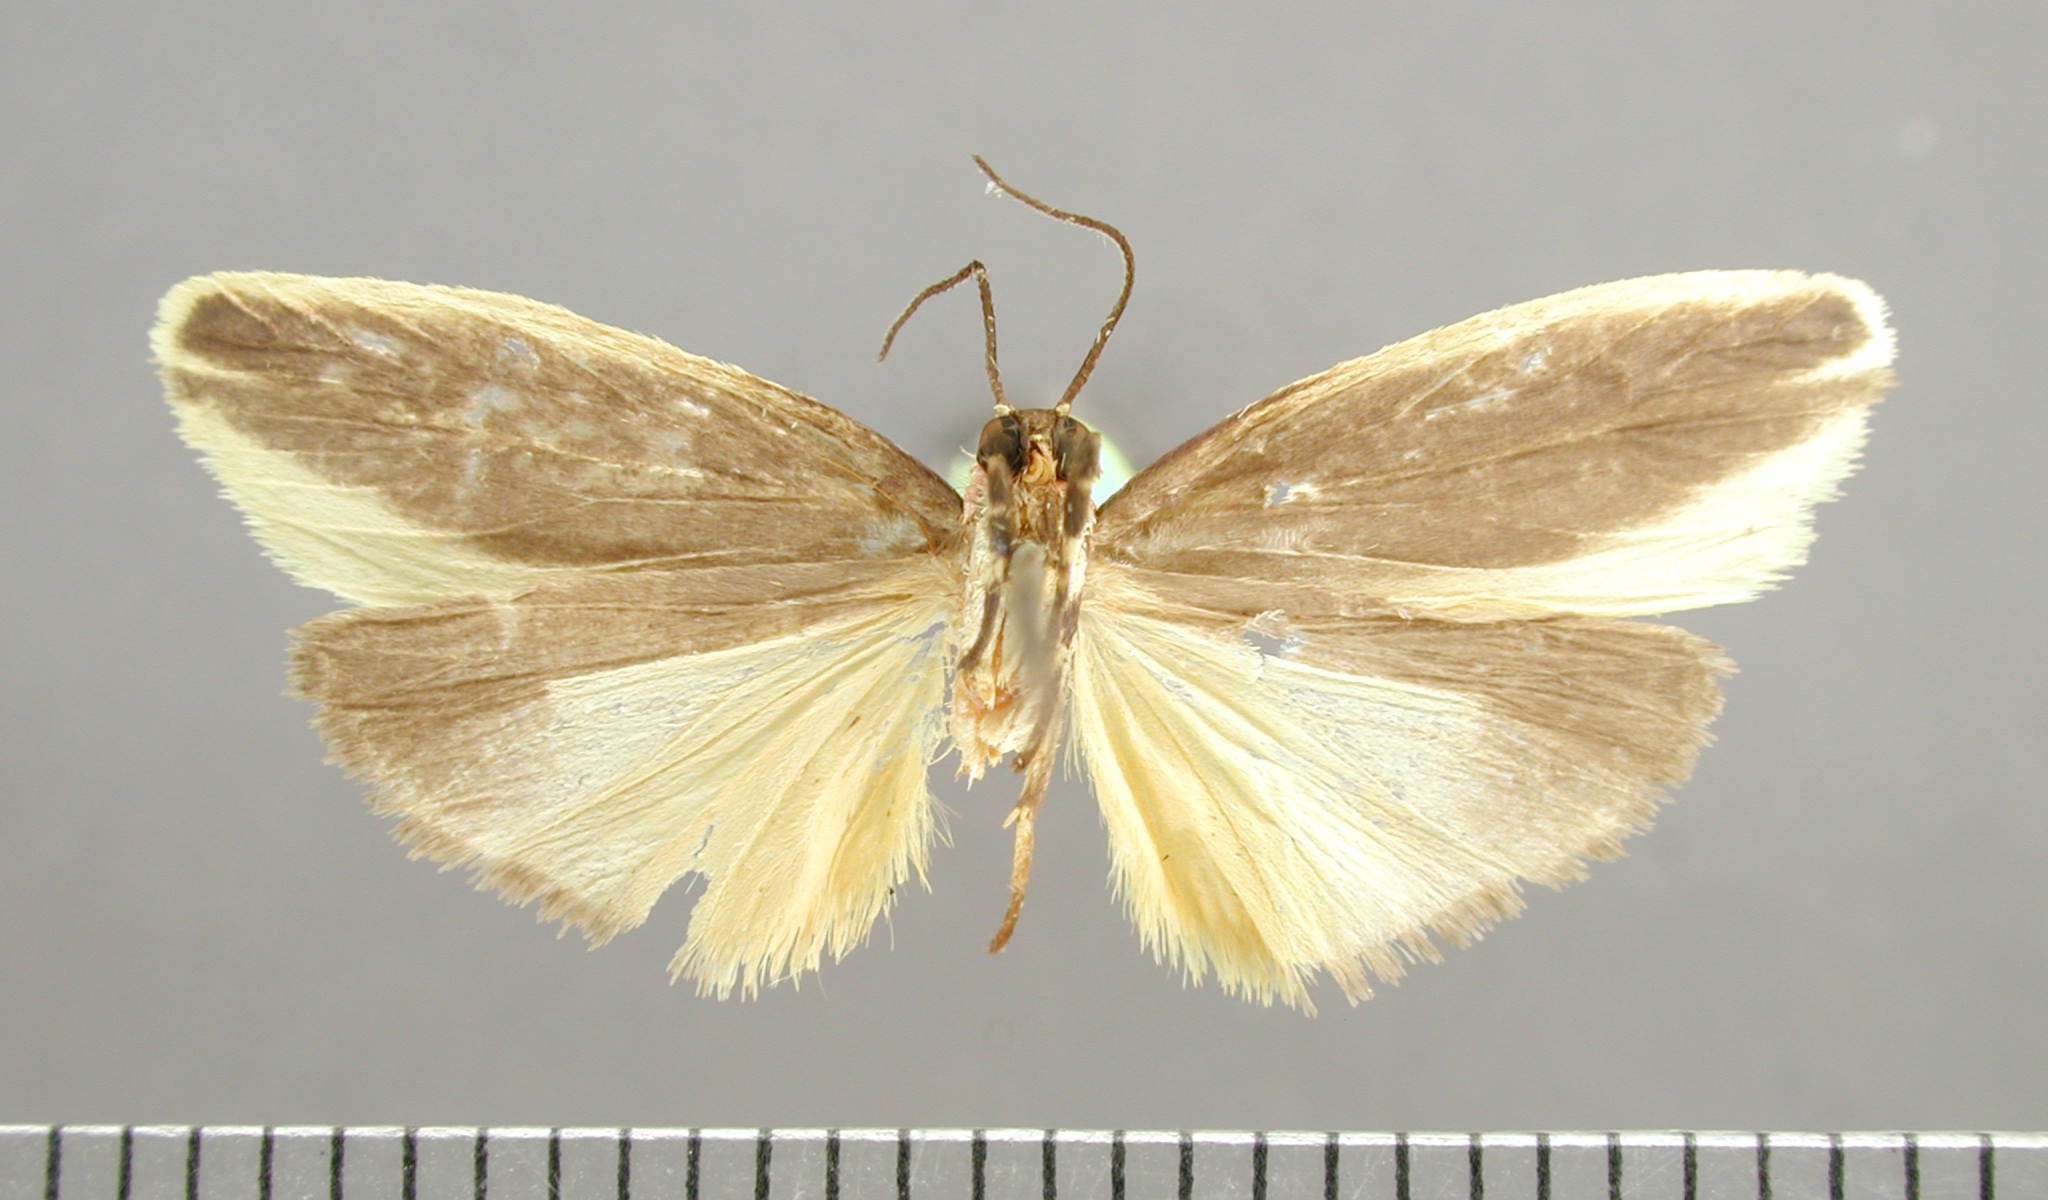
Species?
Rhabdatomis draudti
